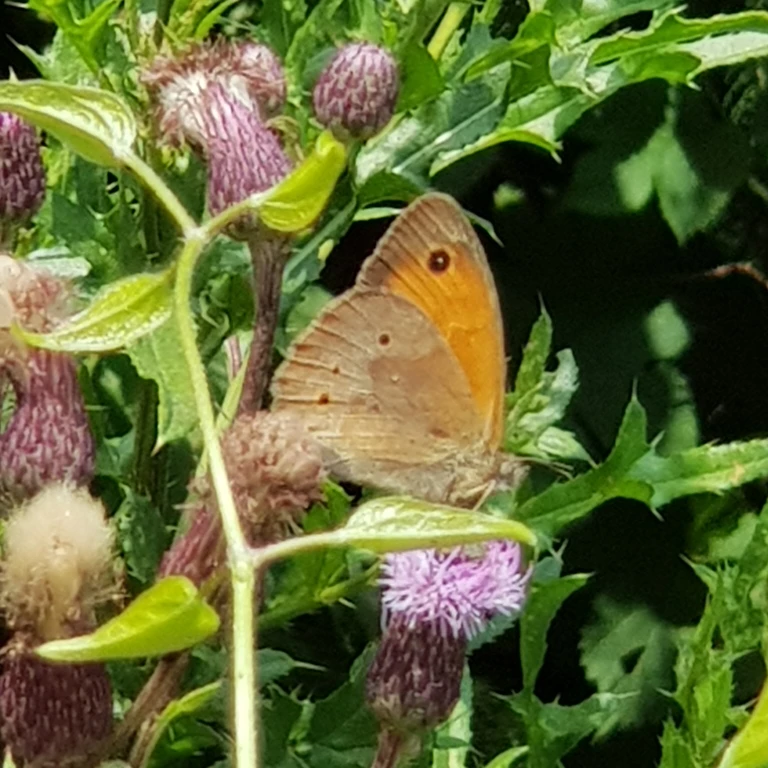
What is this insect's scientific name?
Maniola jurtina
